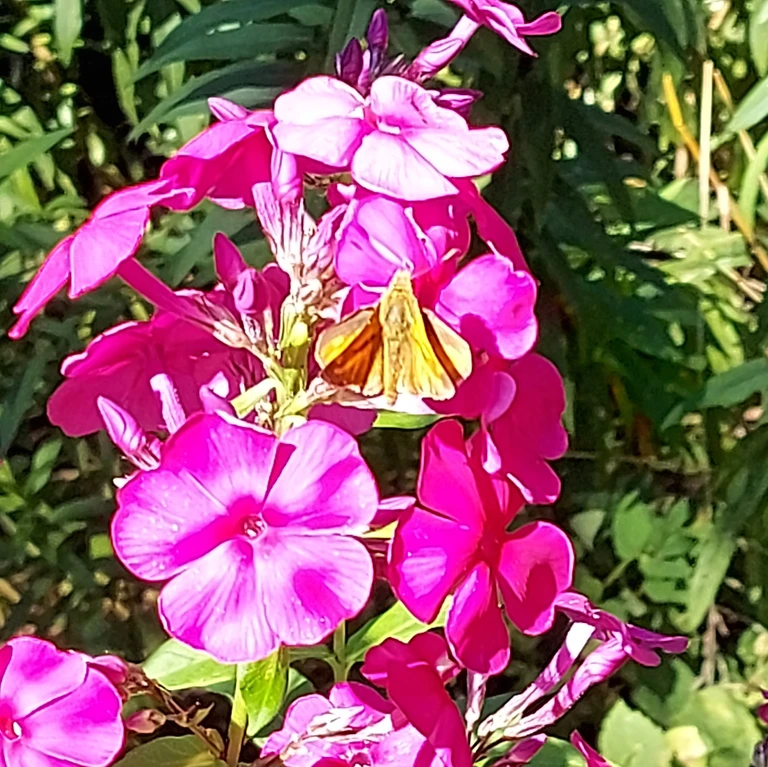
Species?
Ochlodes sylvanus (also Ochlodes venata)
